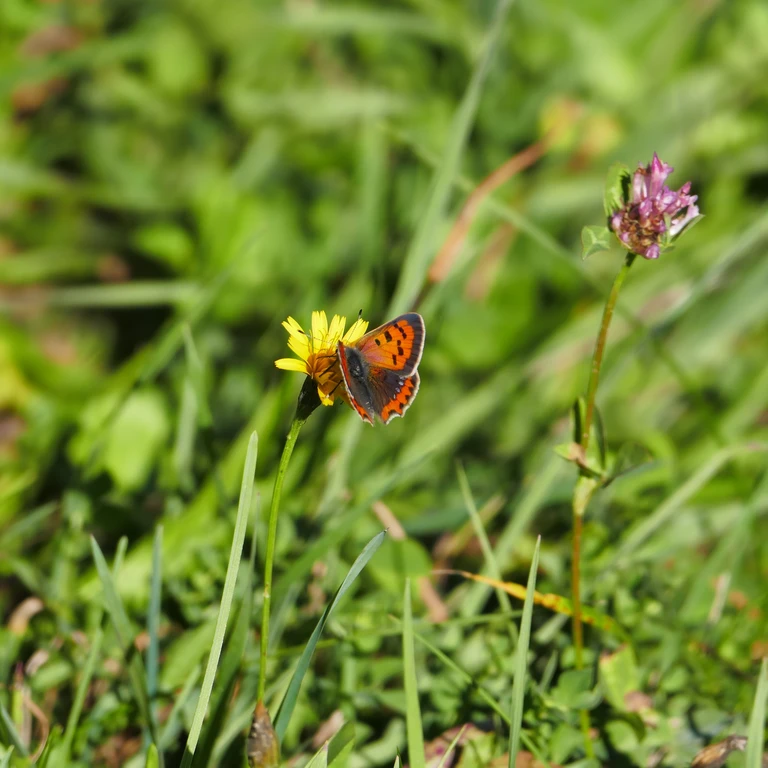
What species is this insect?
Lycaena phlaeas
